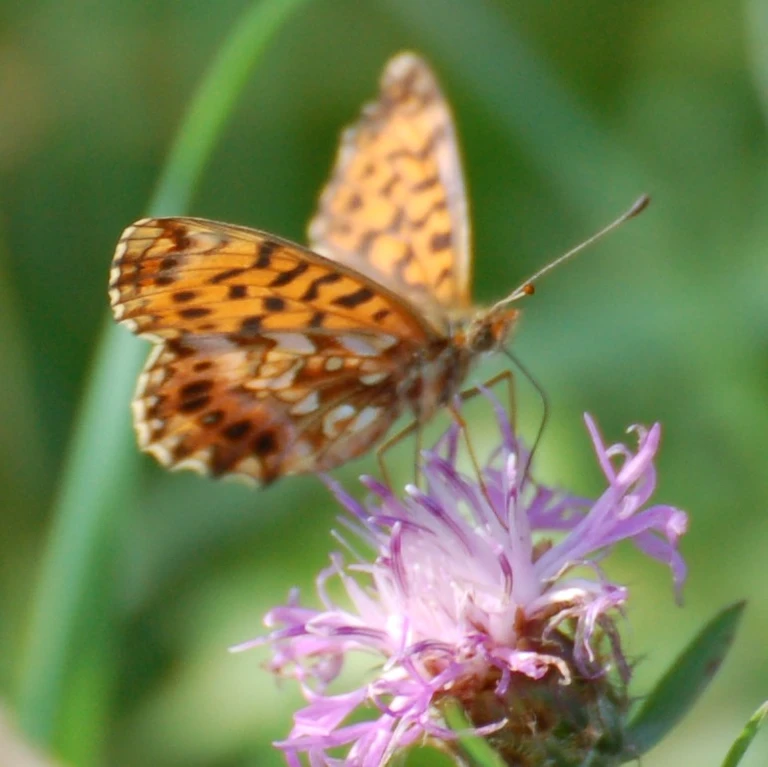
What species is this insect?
Boloria dia
